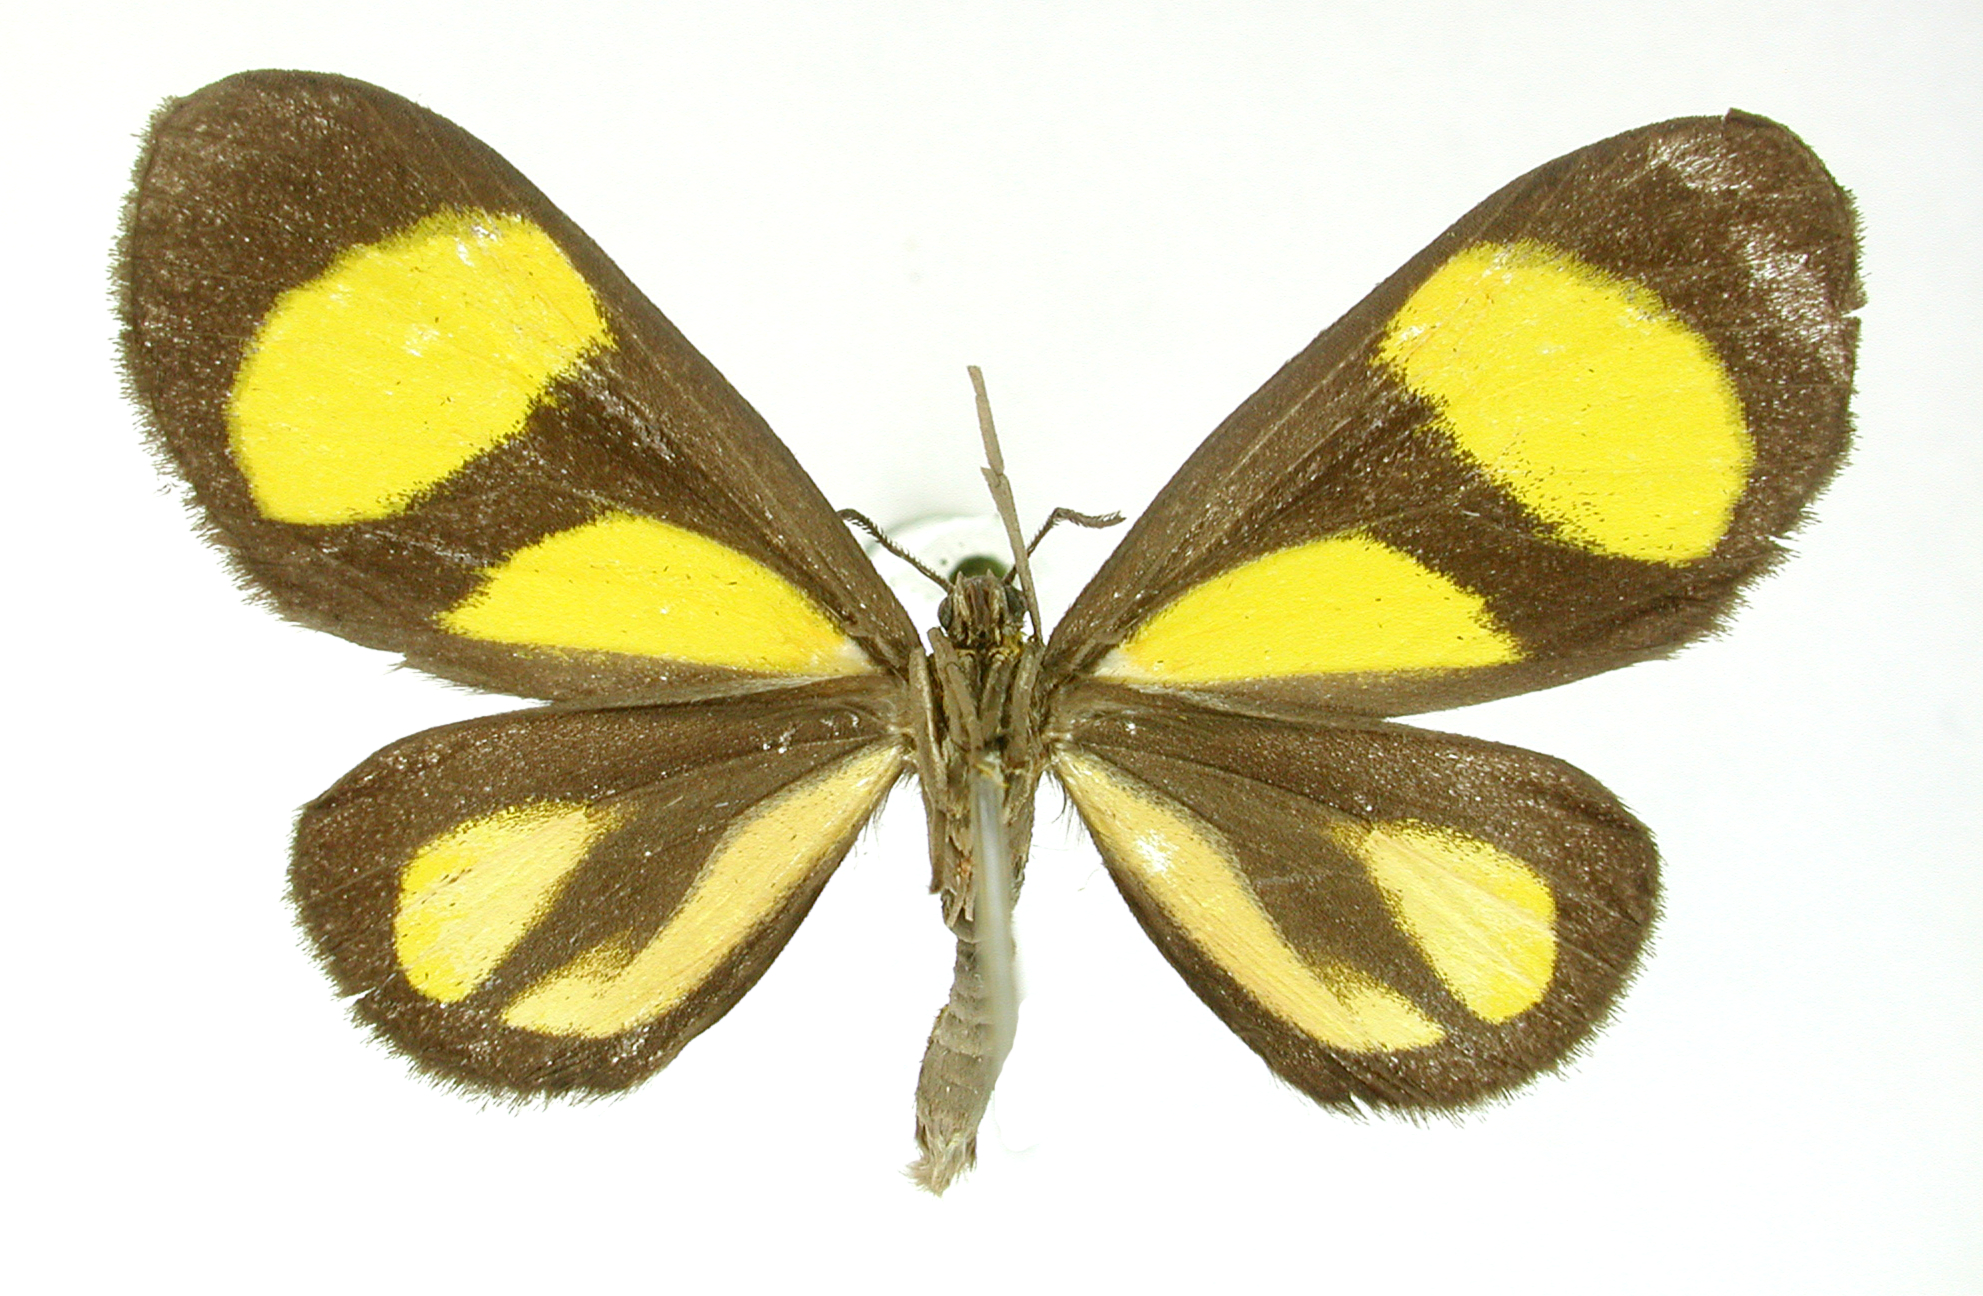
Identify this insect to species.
Atyria cruciata
